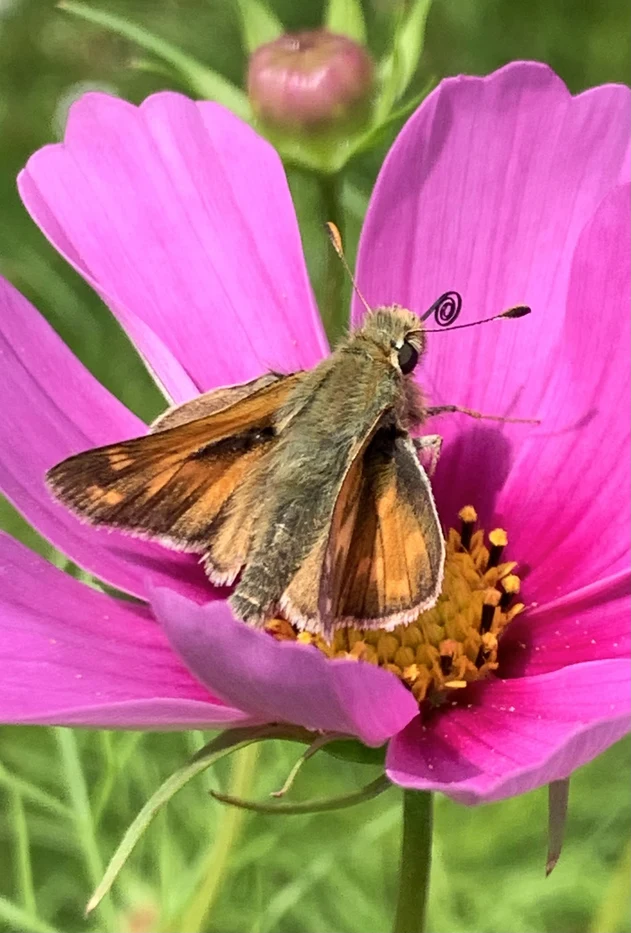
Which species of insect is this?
Hesperia comma
